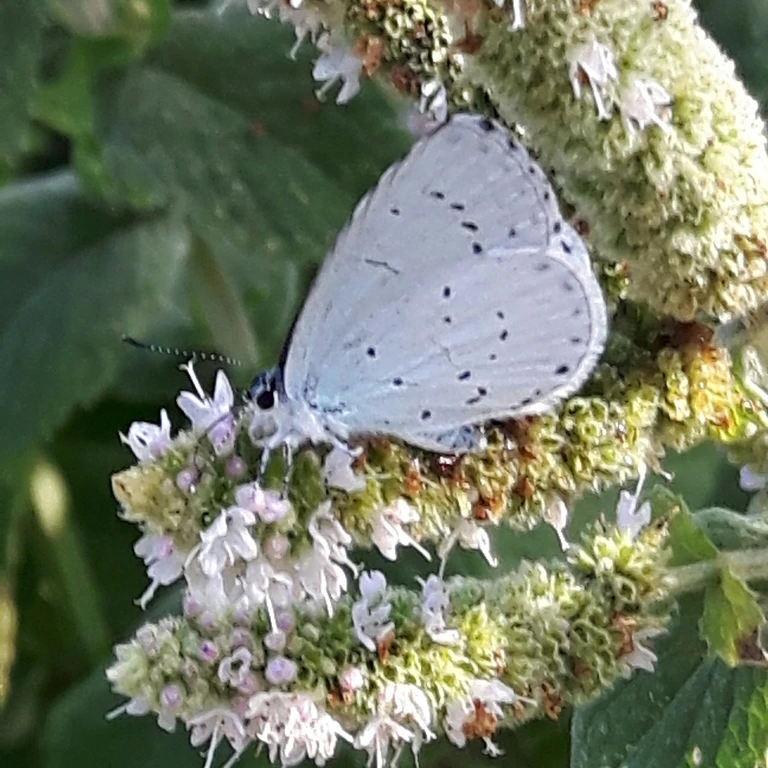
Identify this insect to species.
Celastrina argiolus
